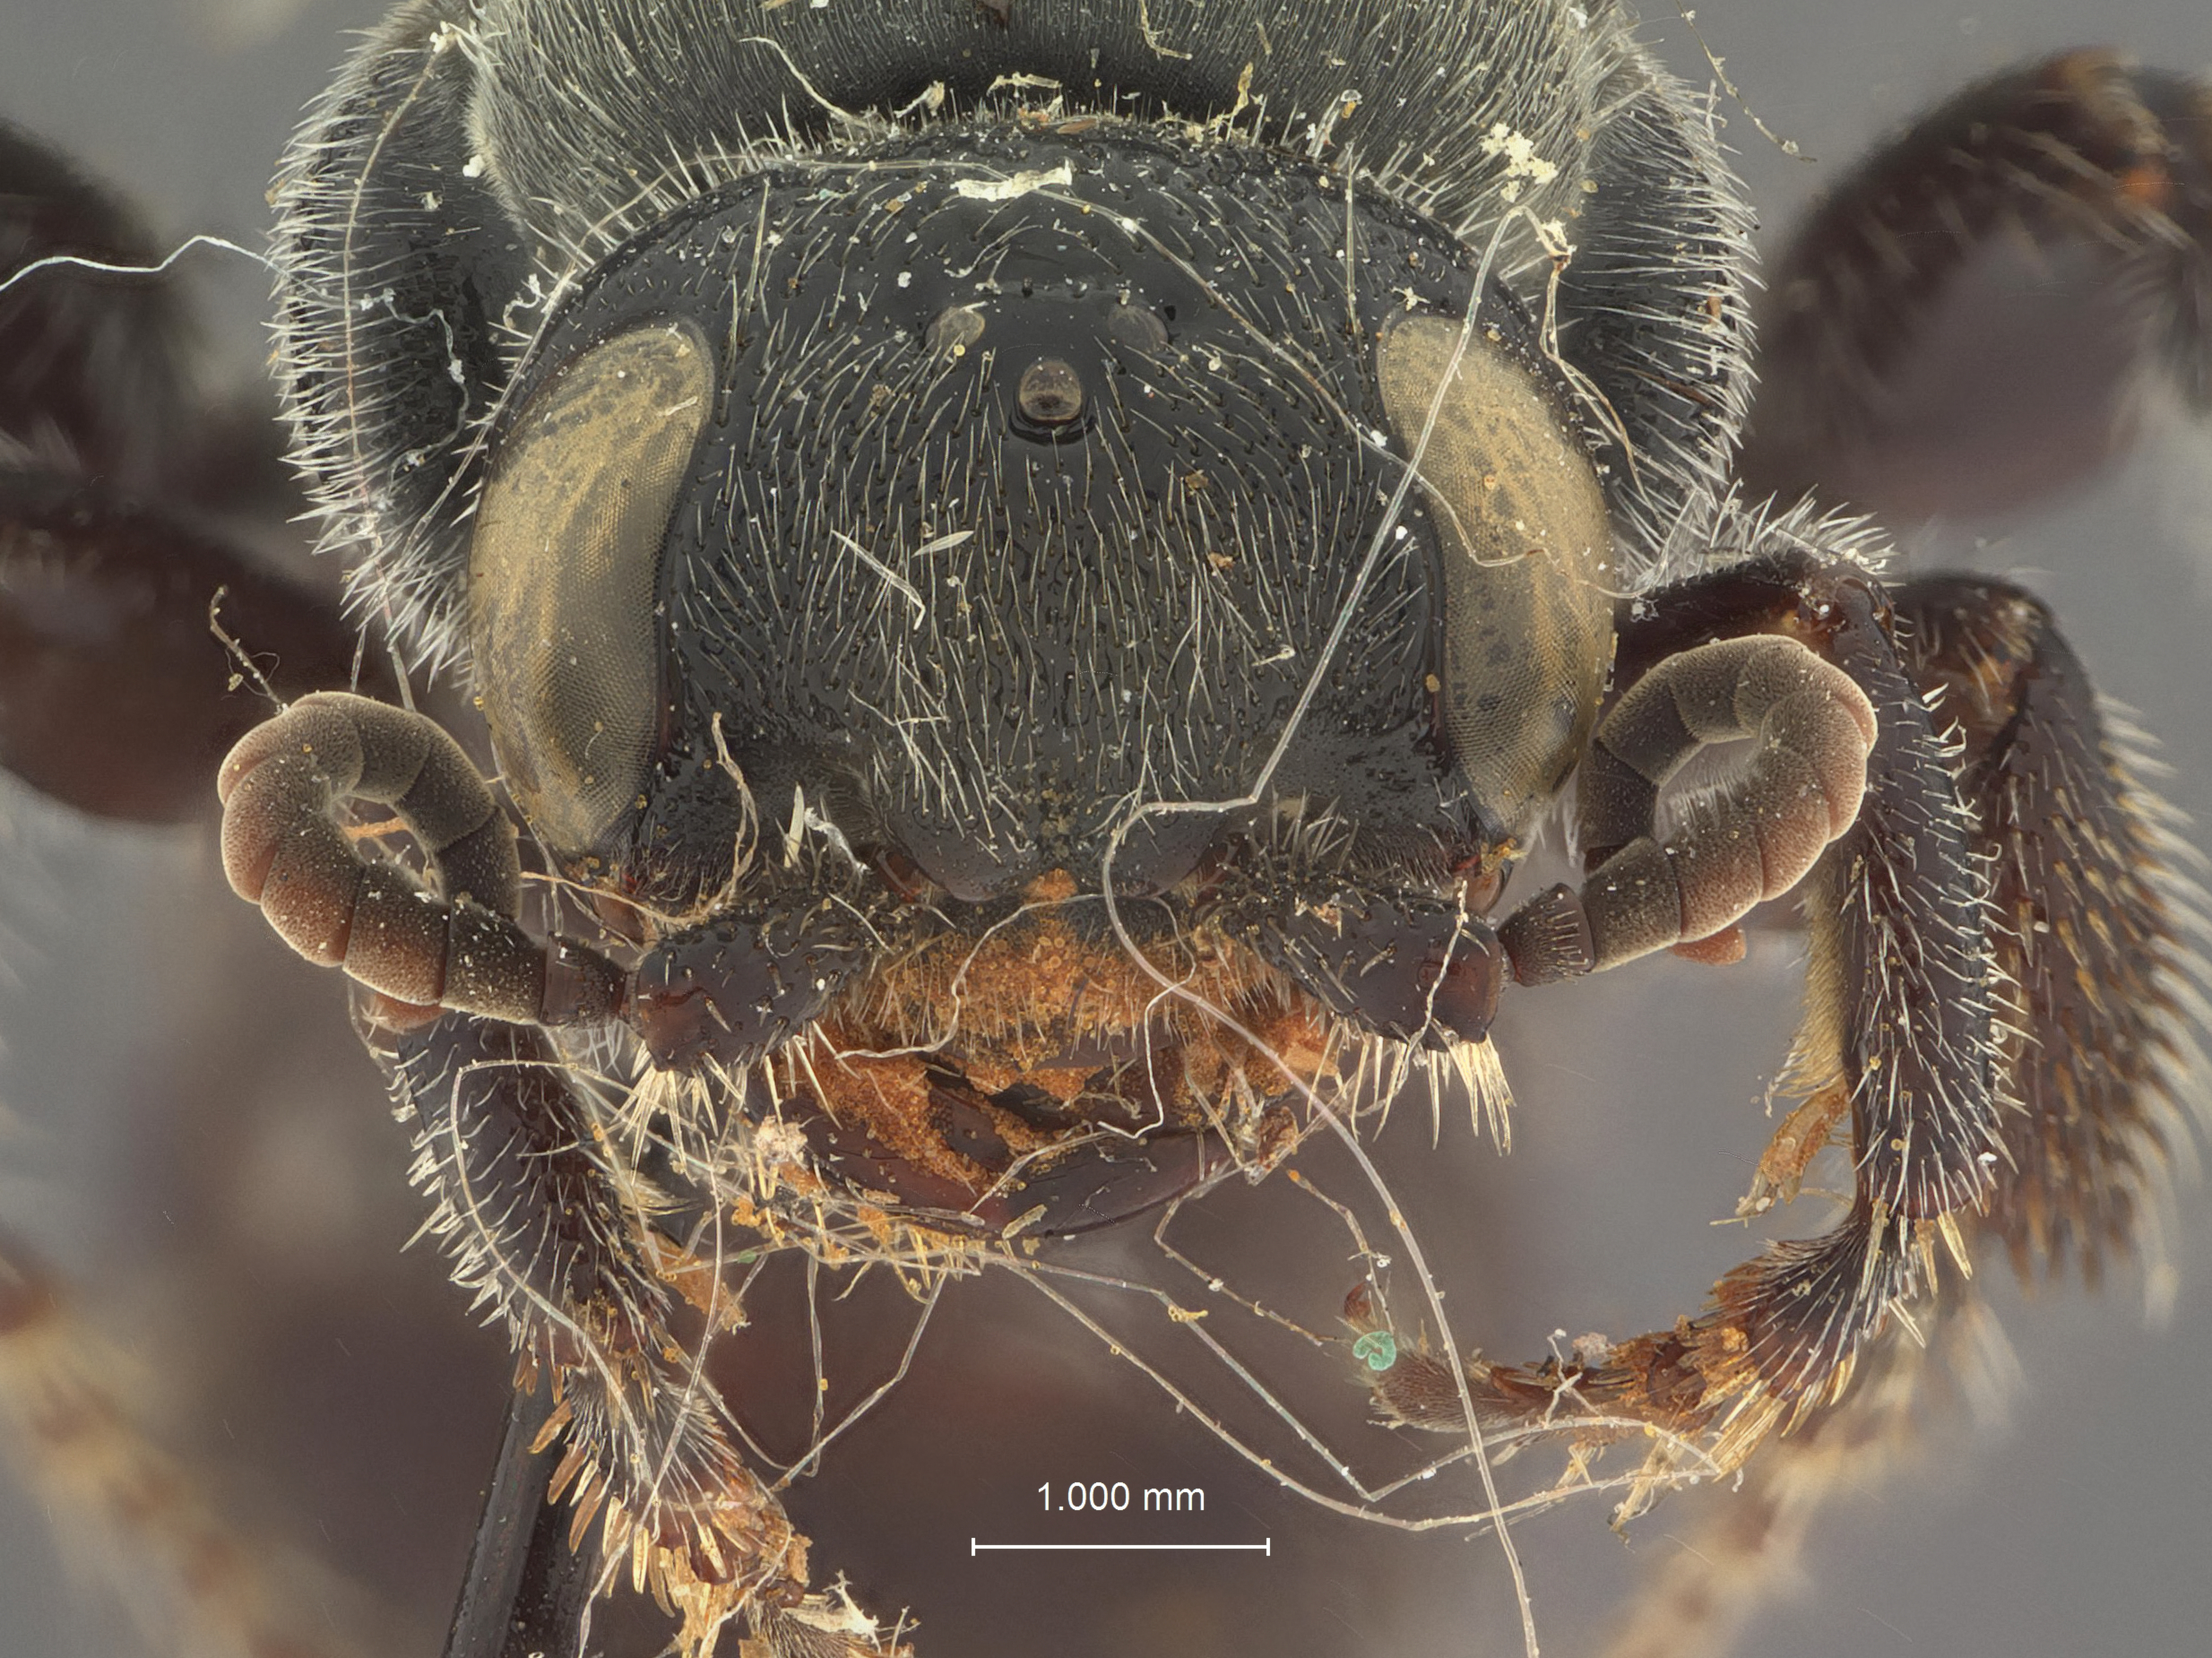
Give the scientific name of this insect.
Myzina boxi
